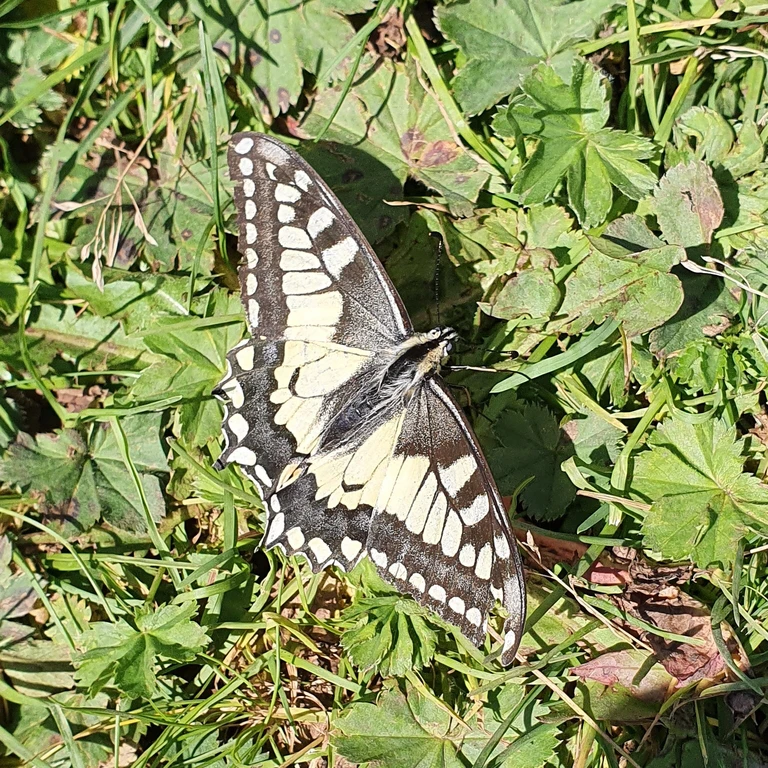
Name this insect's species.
Papilio machaon
